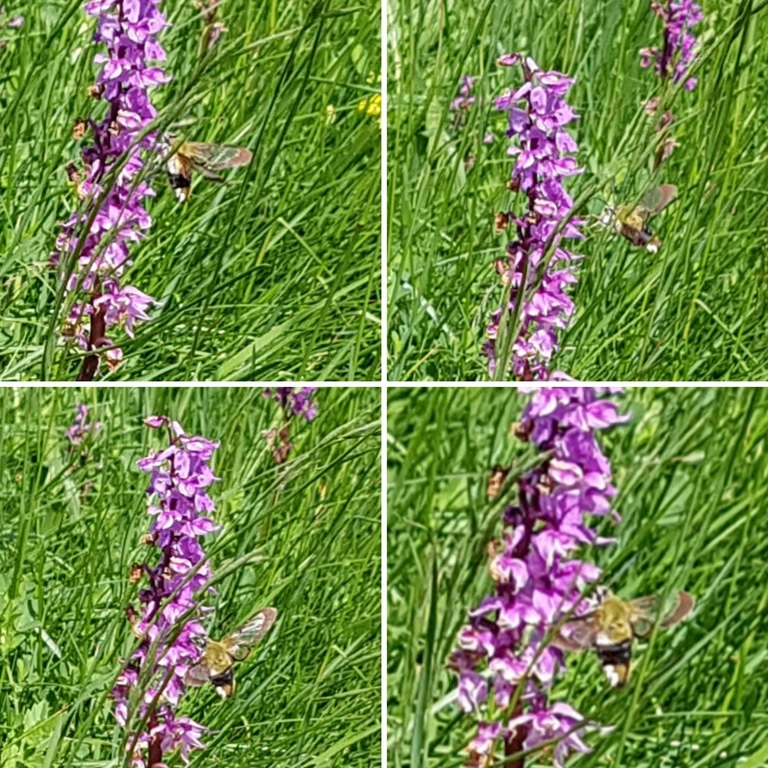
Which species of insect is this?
Hemaris fuciformis
